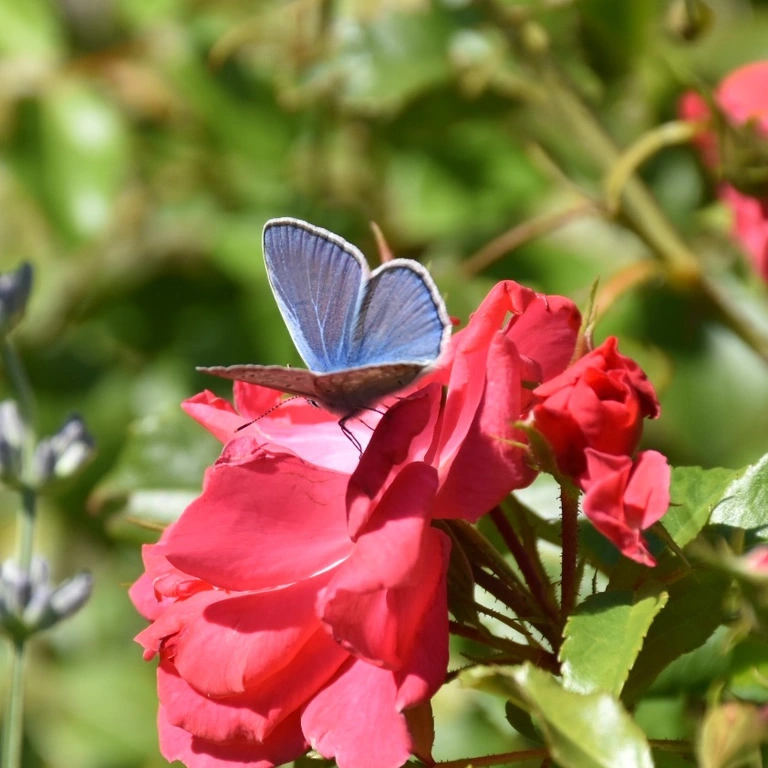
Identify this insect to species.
Polyommatus icarus
